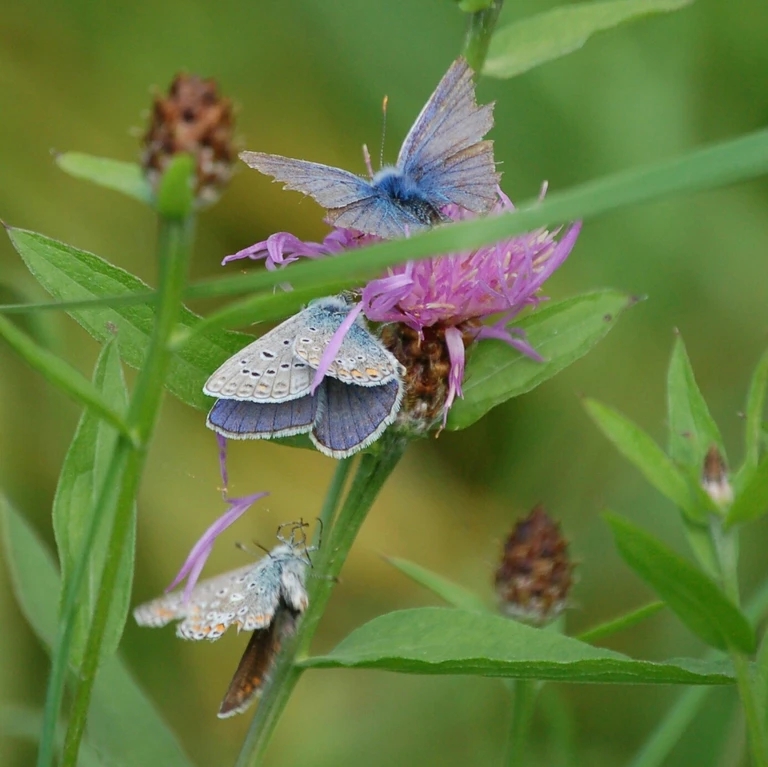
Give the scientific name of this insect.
Polyommatus icarus
